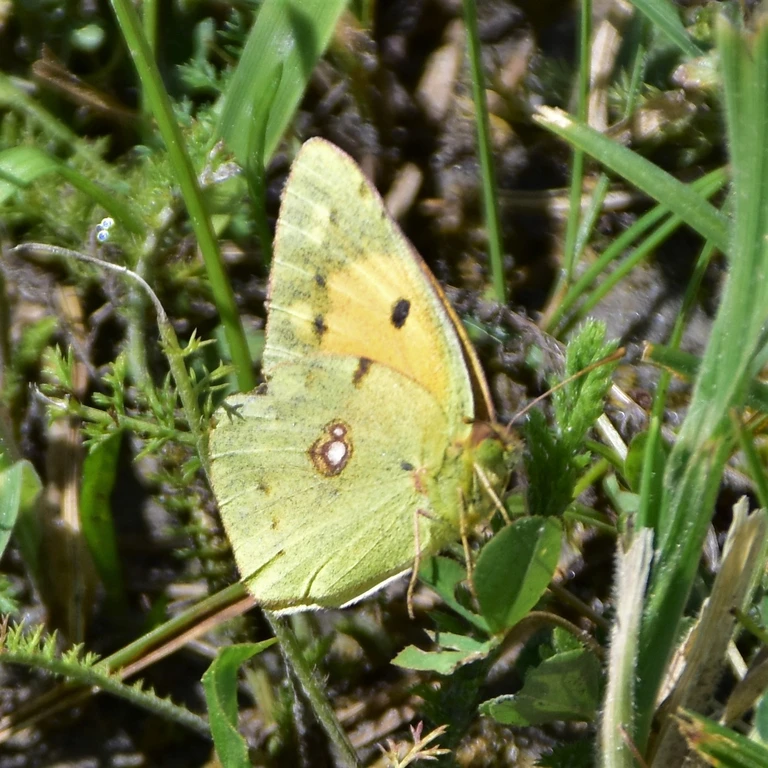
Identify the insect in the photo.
Colias croceus
